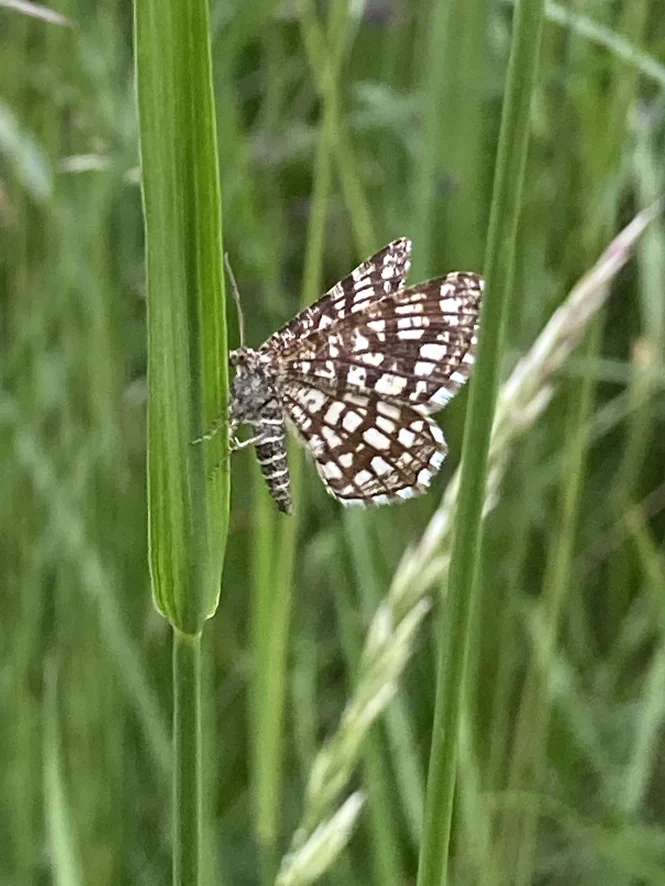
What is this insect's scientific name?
Chiasmia clathrata
